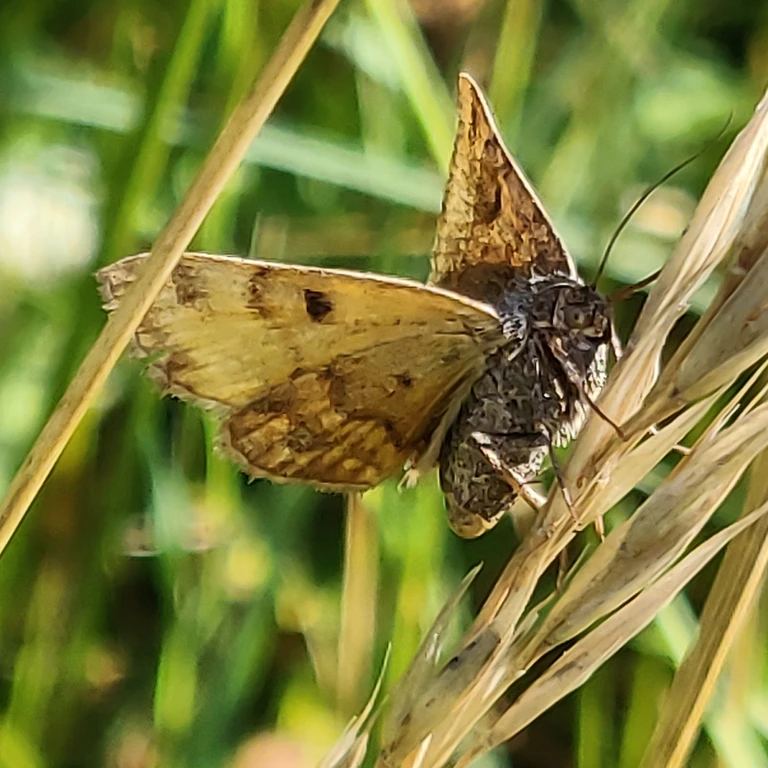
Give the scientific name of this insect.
Euclidia glyphica
